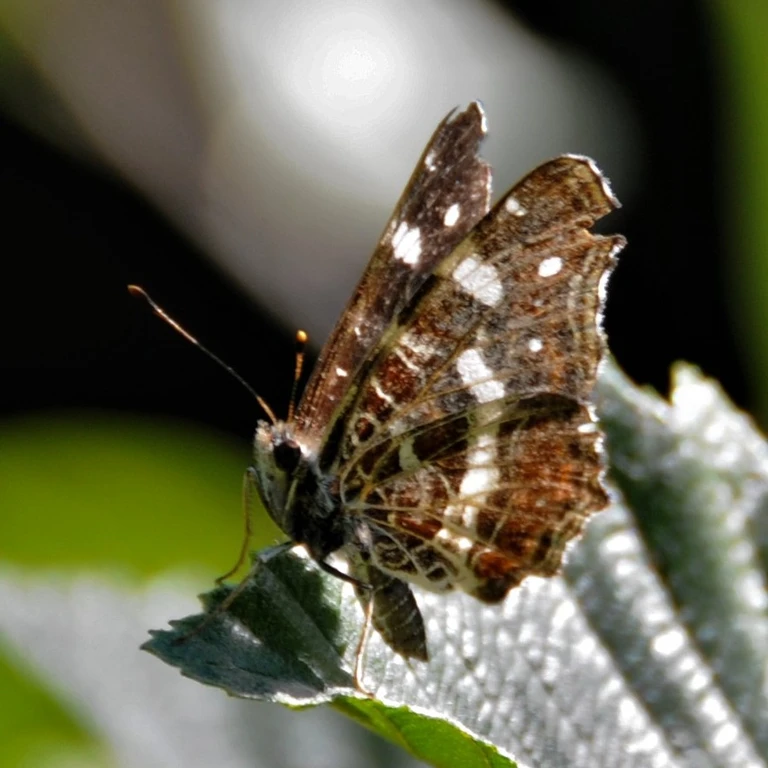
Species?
Araschnia levana
